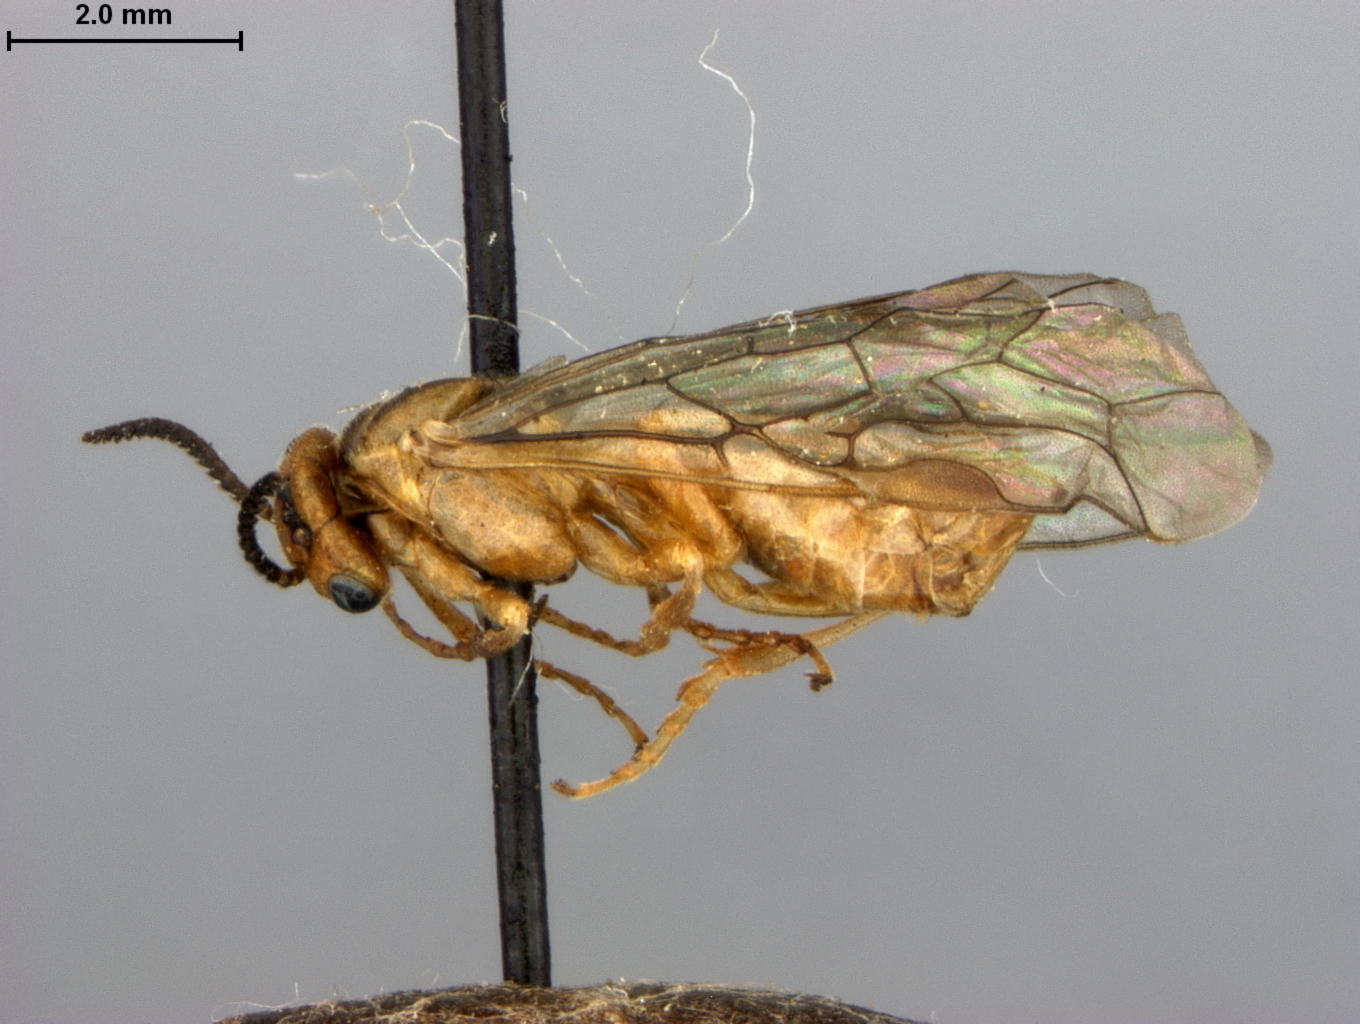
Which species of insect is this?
Neodiprion tsugae
